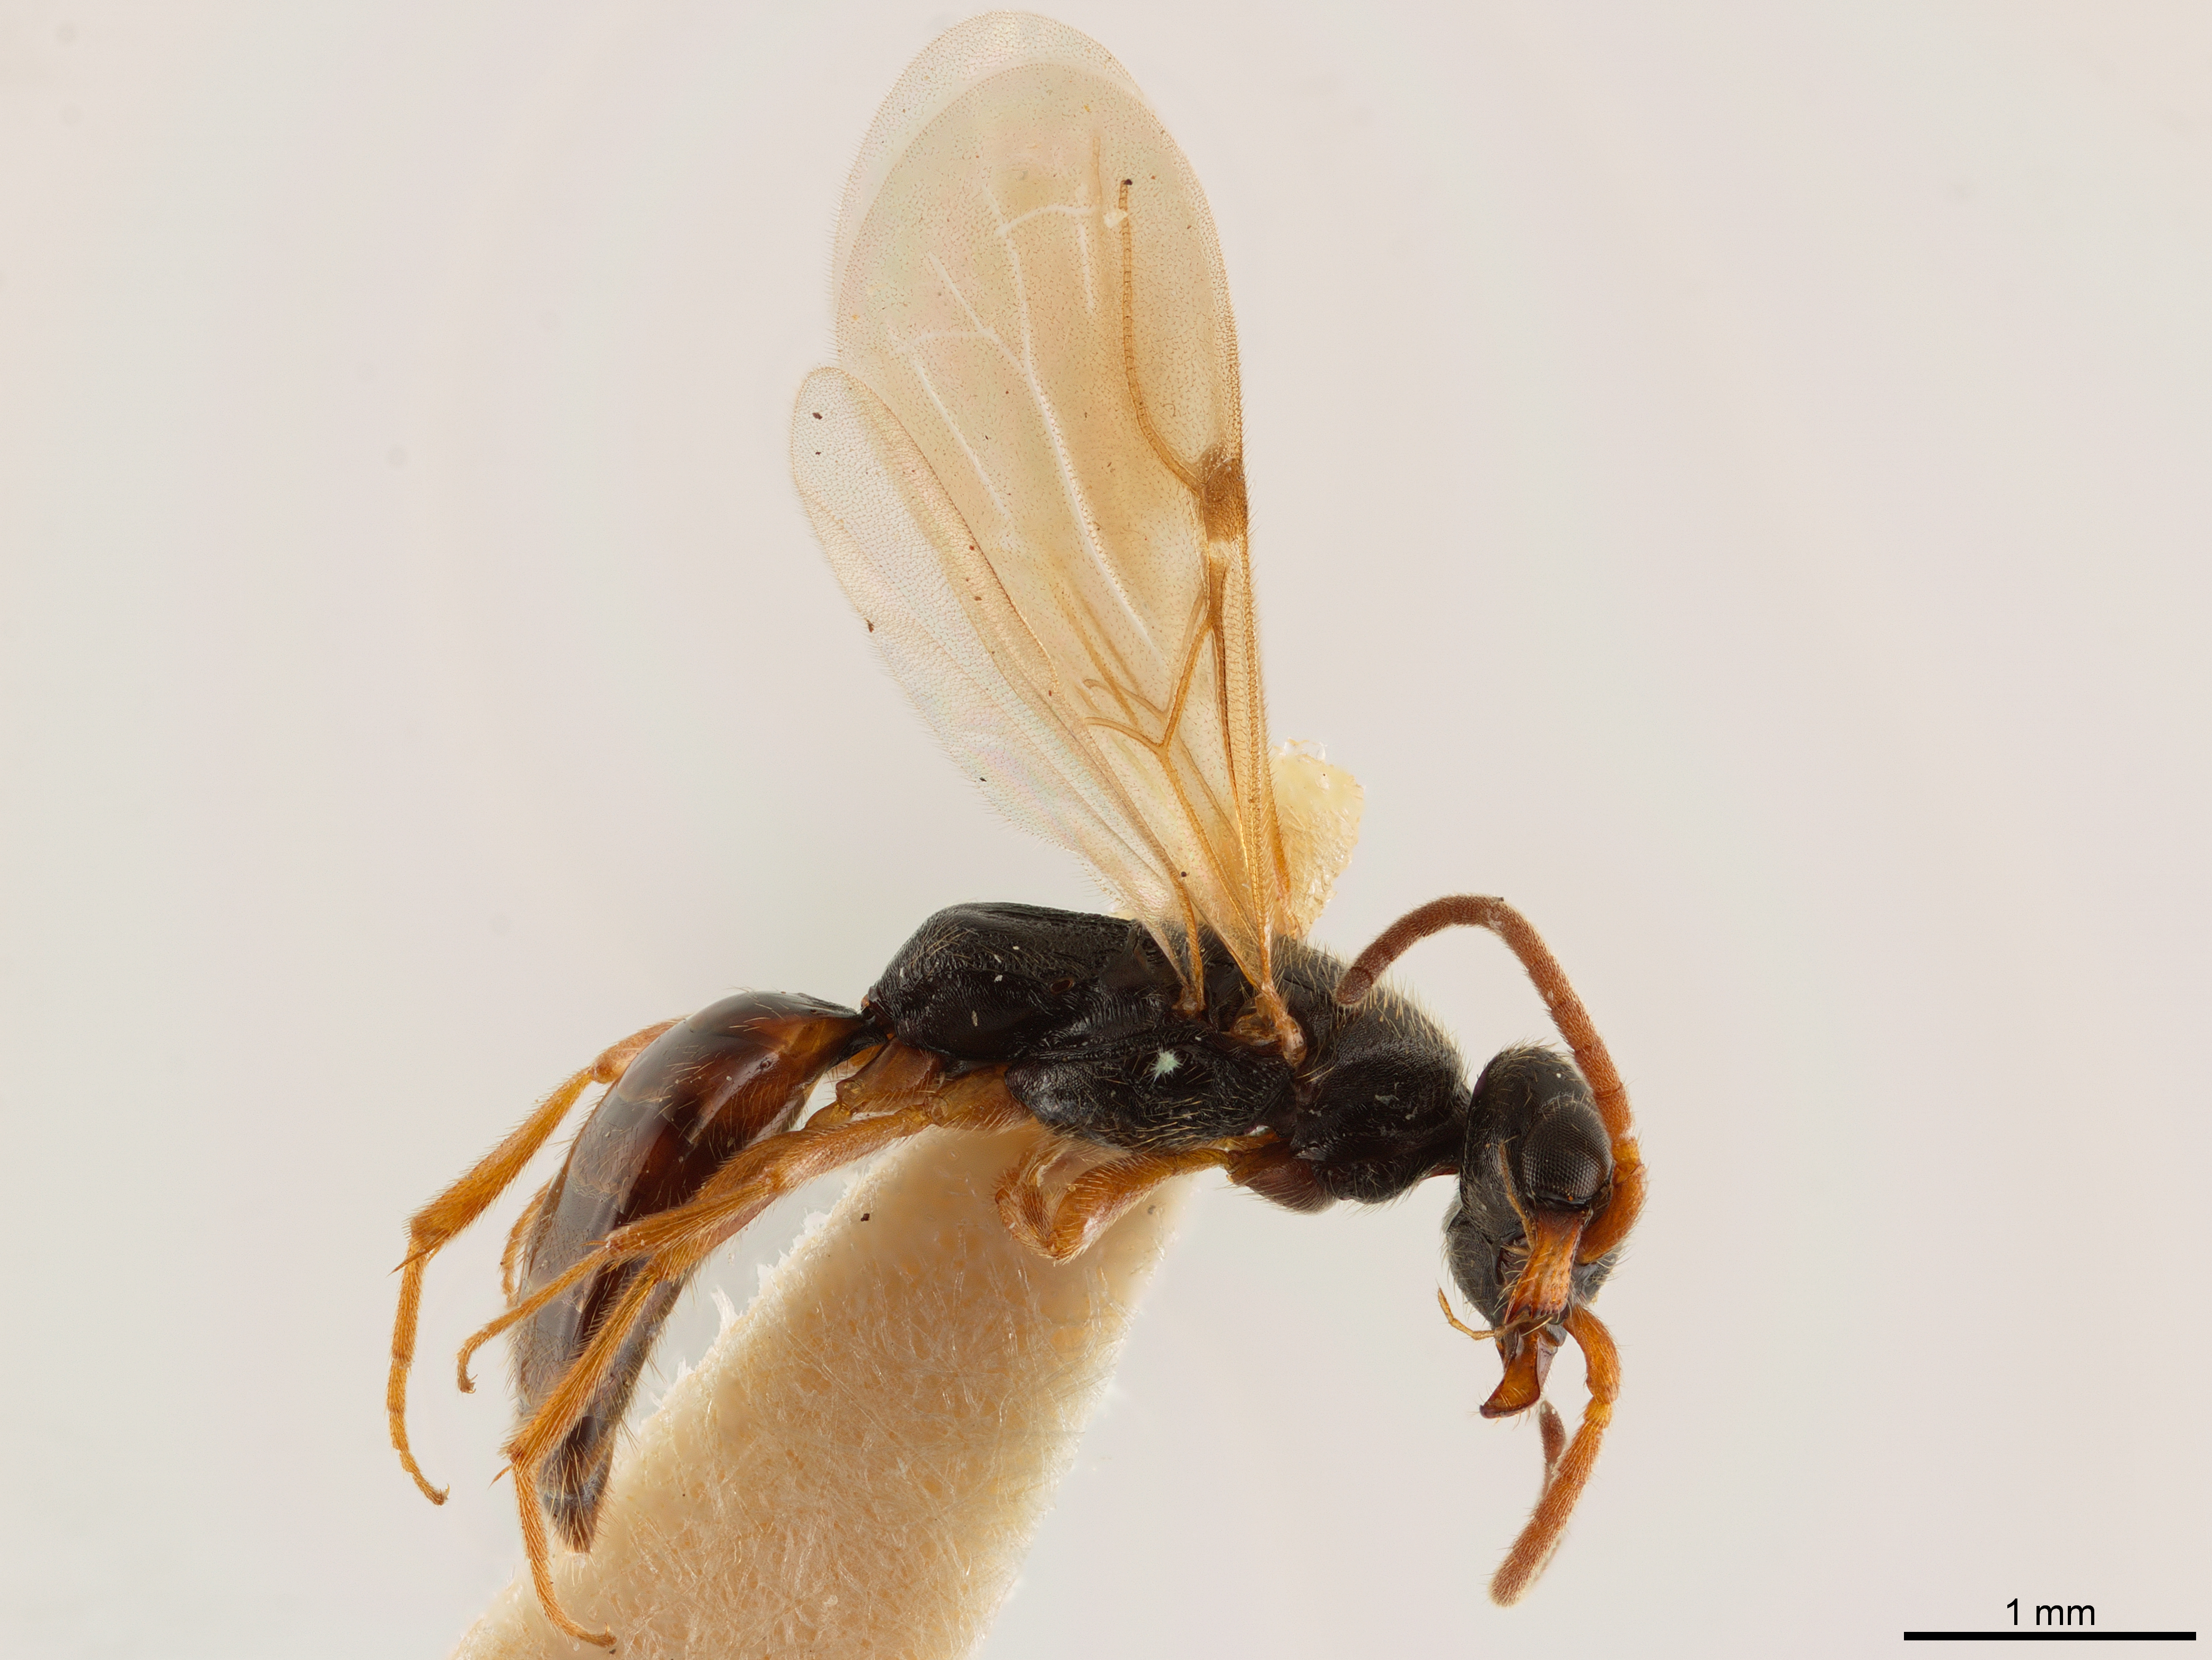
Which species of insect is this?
Pseudisobrachium prolongatum
